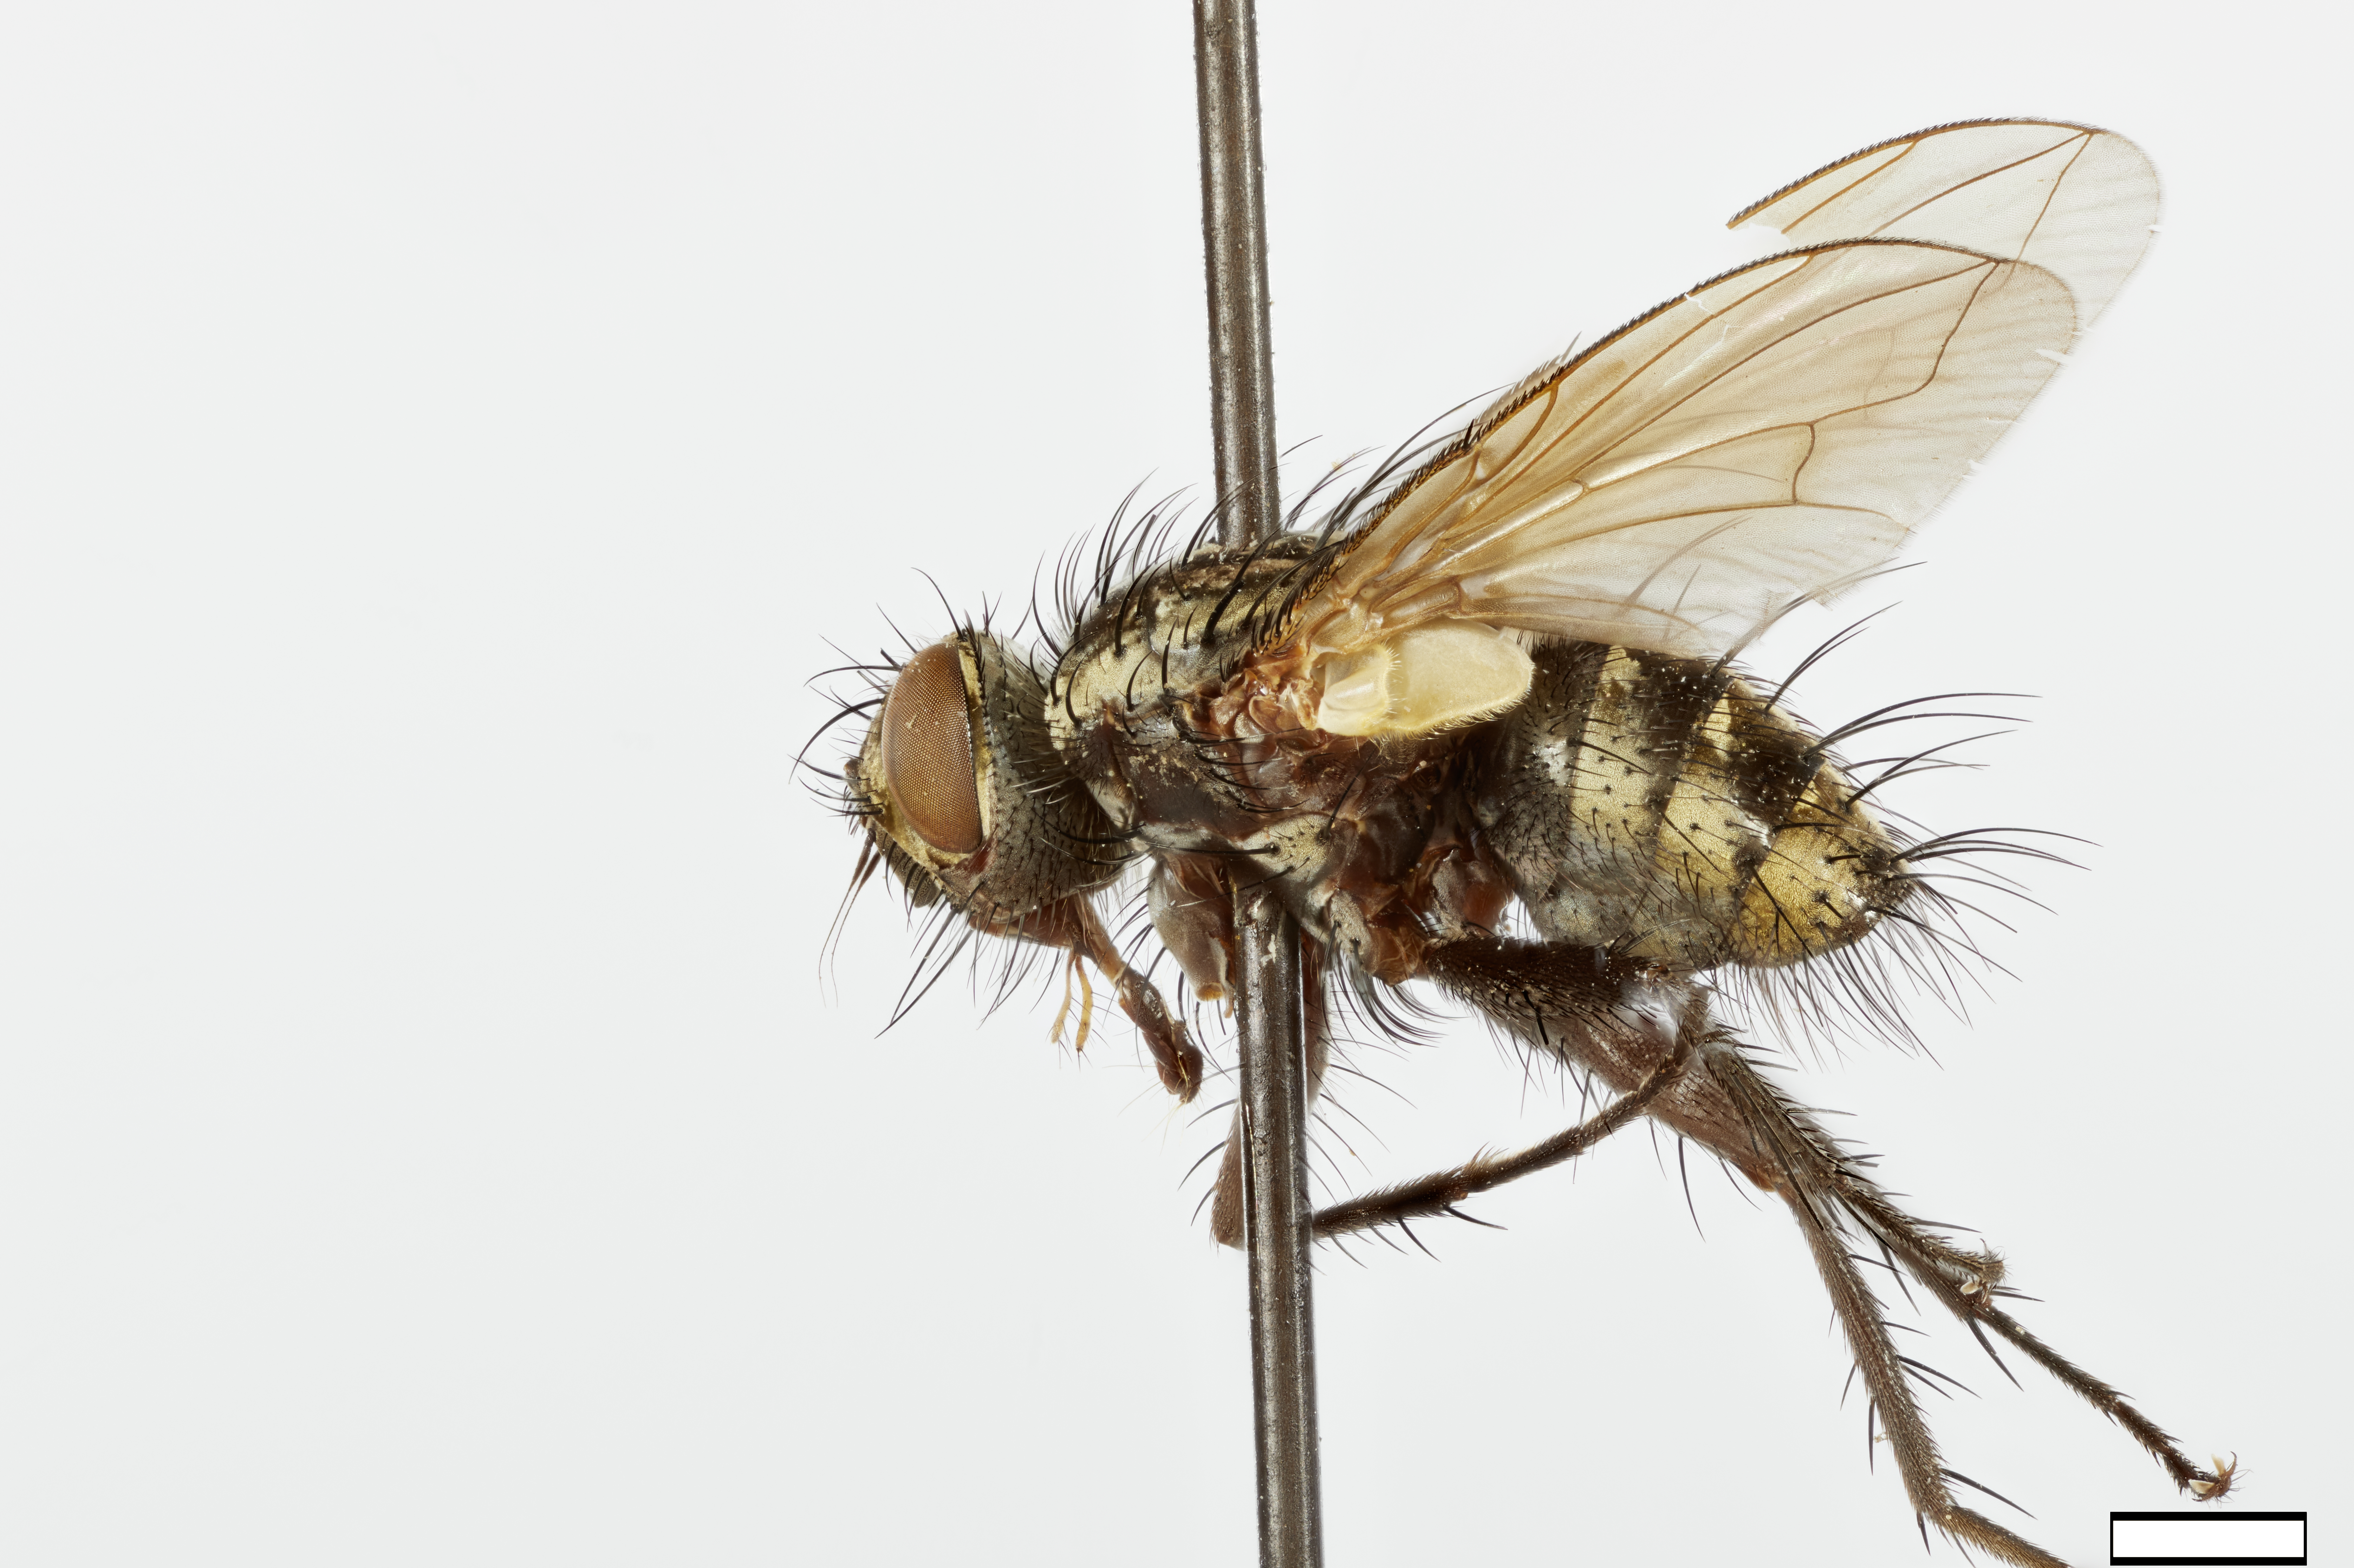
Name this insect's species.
Incamyia cuzcensis
